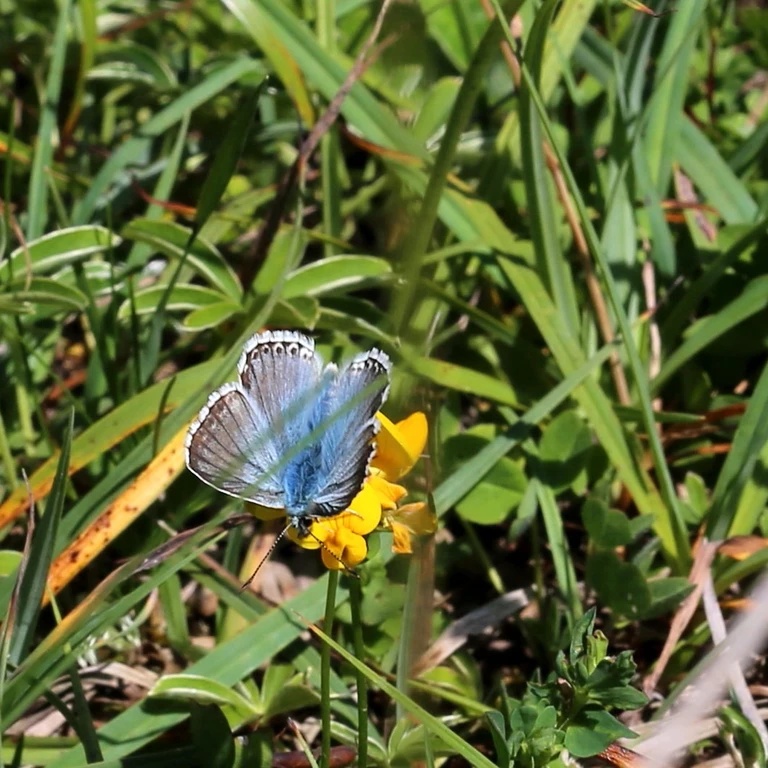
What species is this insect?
Lysandra coridon
